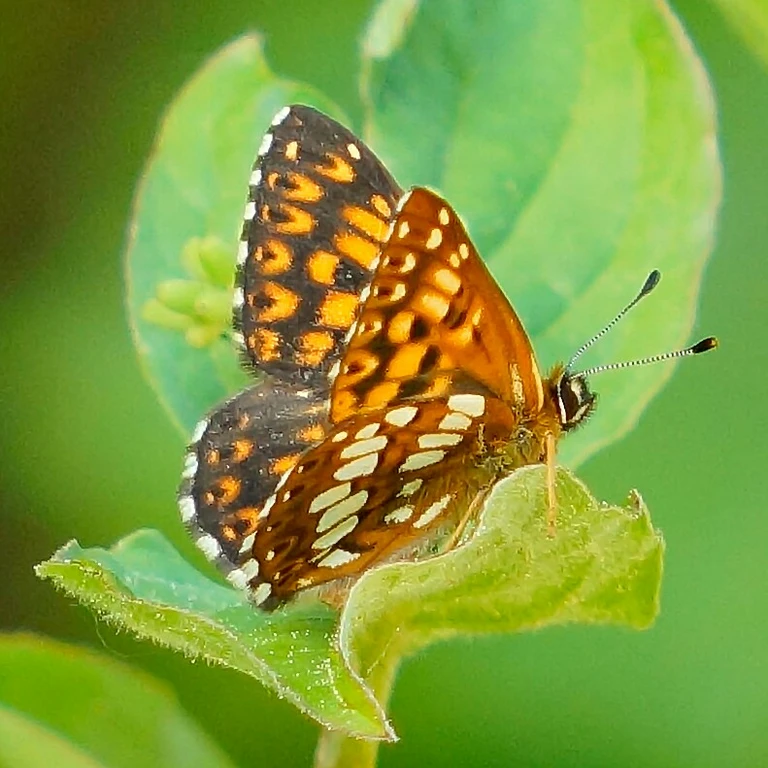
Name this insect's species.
Hamearis lucina
